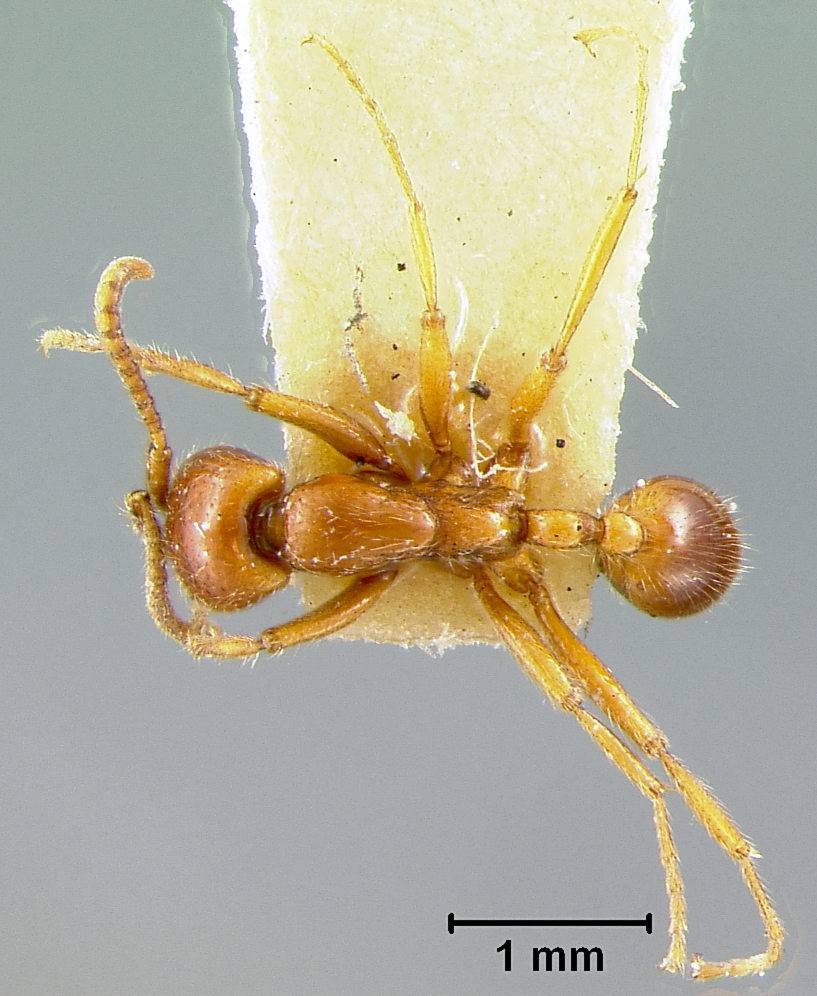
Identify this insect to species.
Eciton cocula
